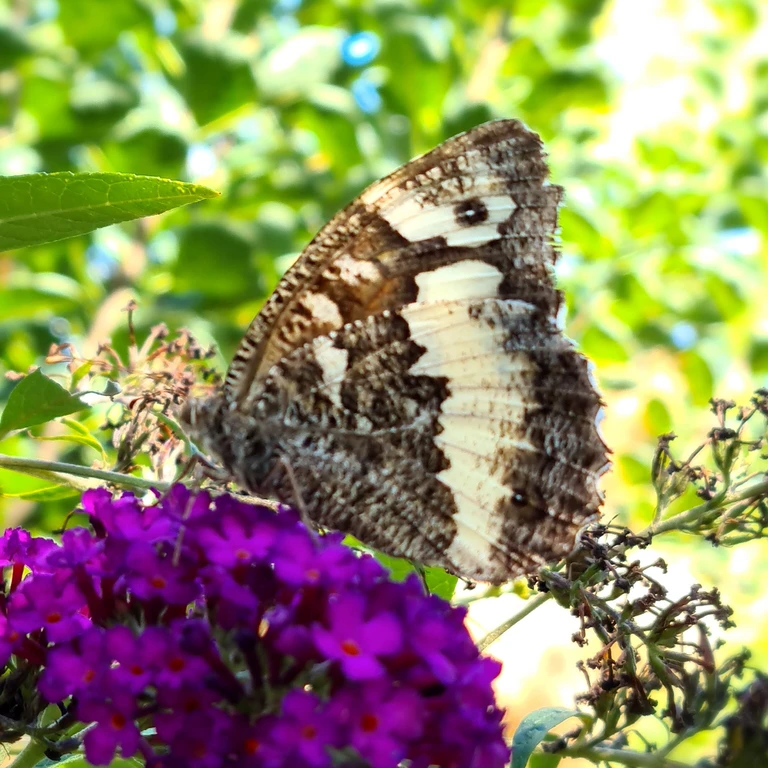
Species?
Brintesia circe
